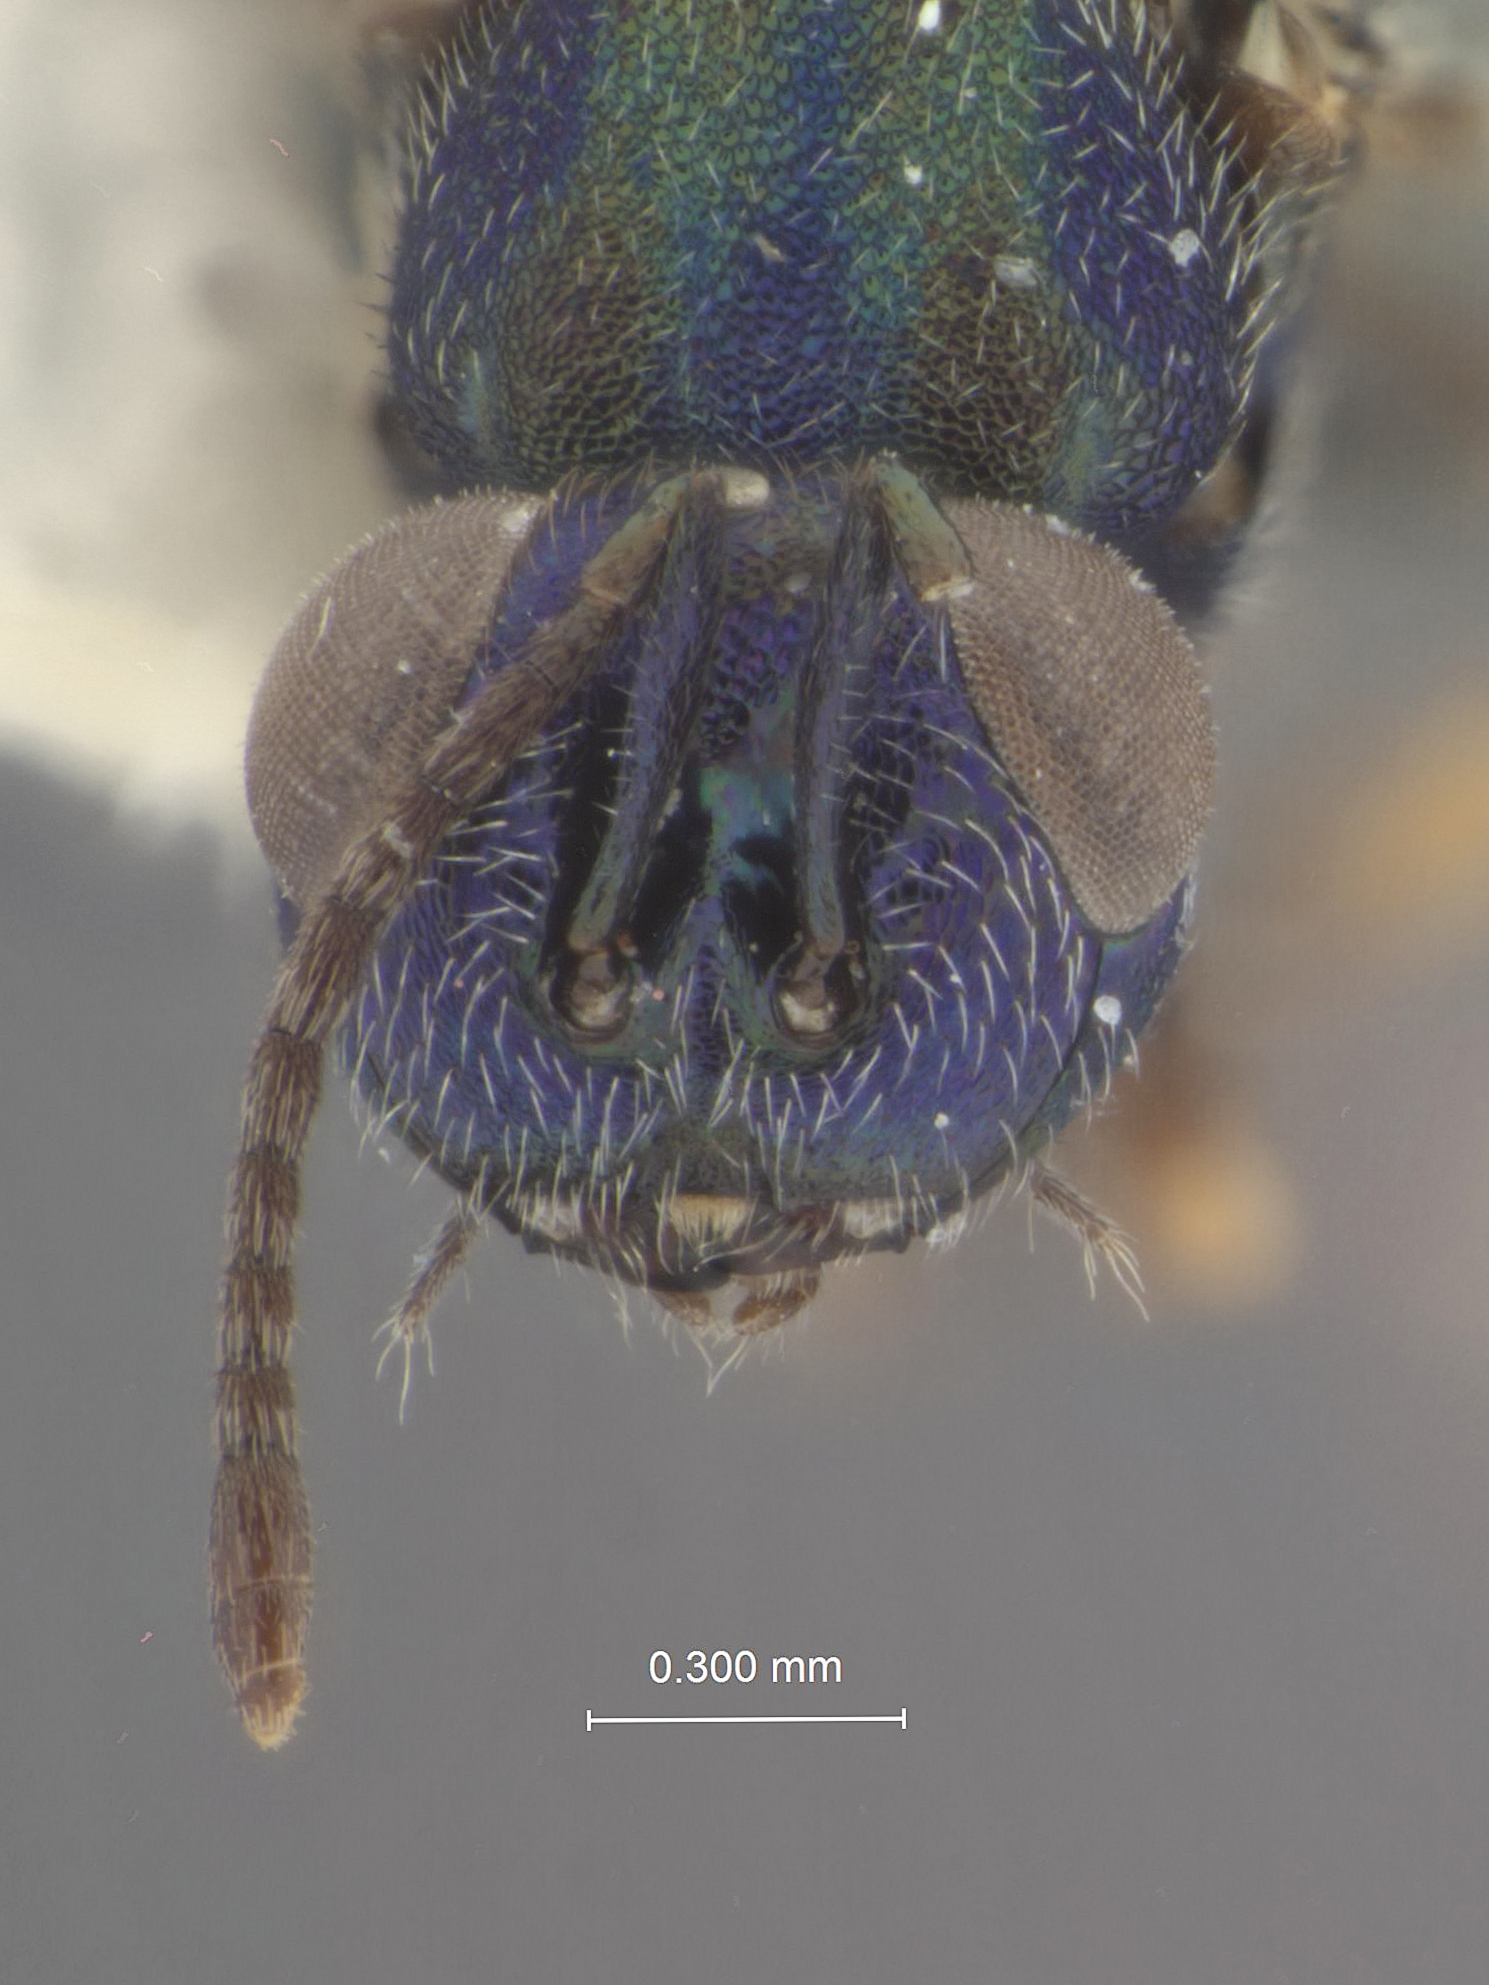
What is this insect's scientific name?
Calosota montana
